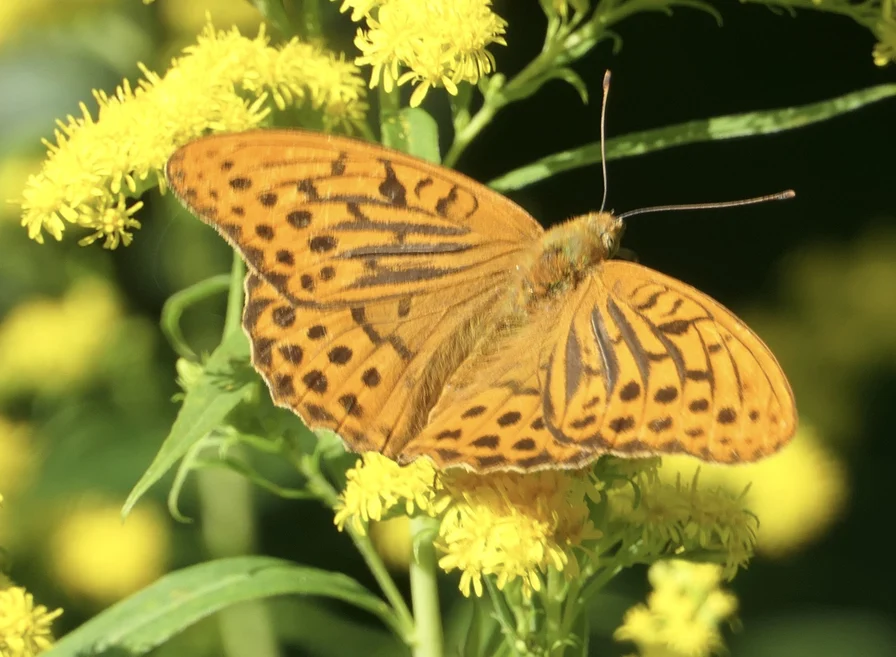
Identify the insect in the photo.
Argynnis paphia
